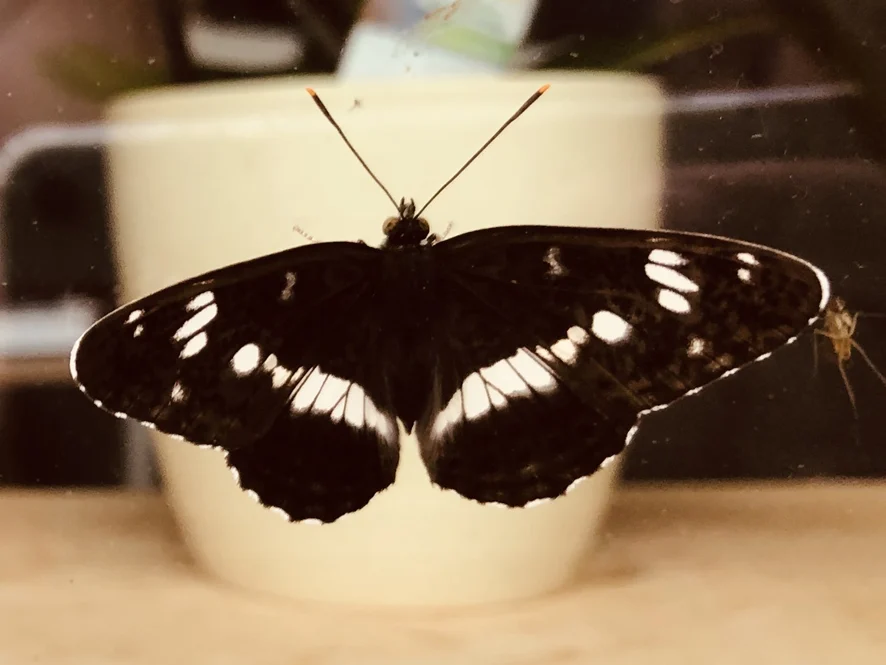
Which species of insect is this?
Limenitis camilla (also Ladoga camilla)
